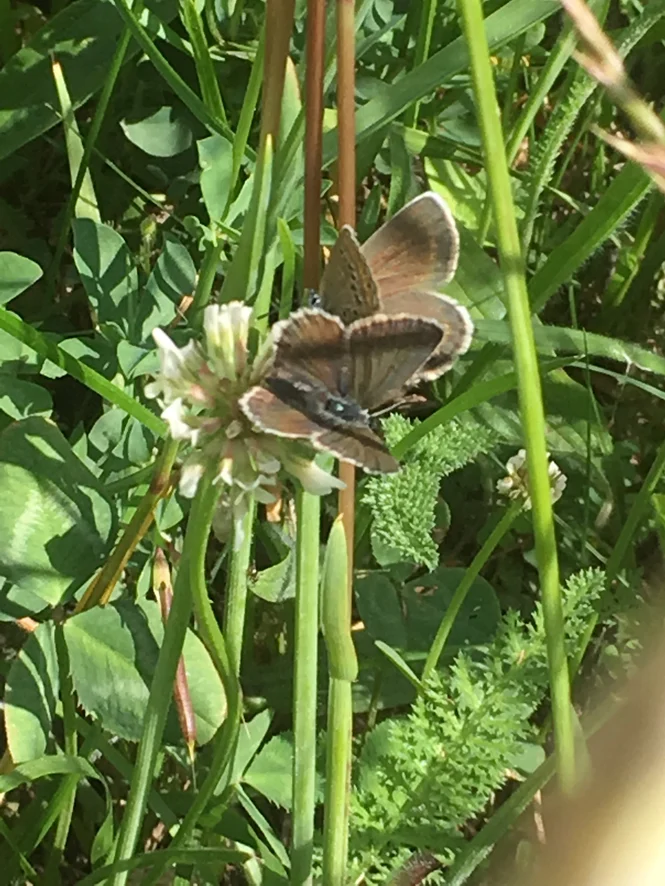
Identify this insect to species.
Plebejus argus
